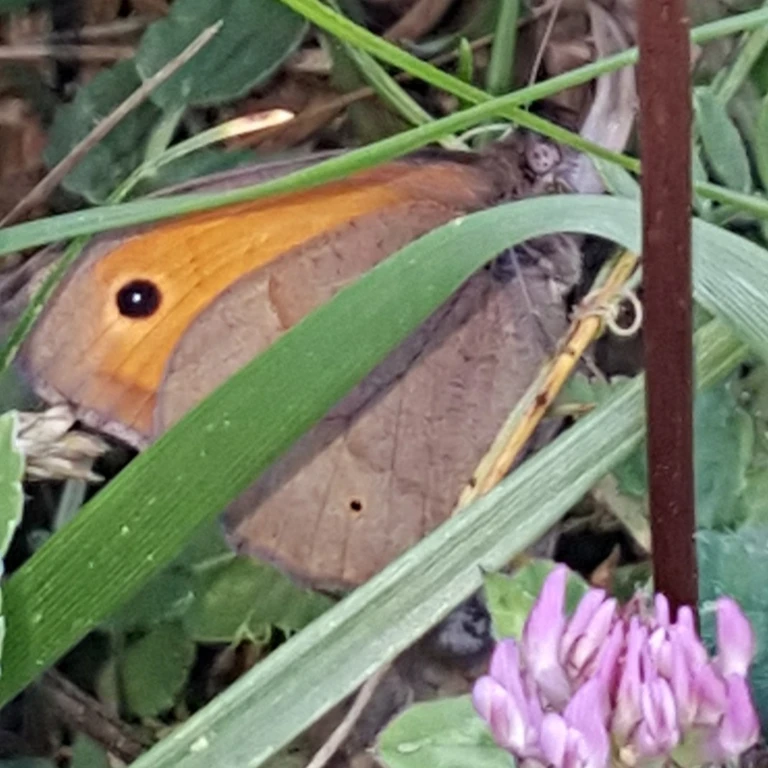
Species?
Maniola jurtina
